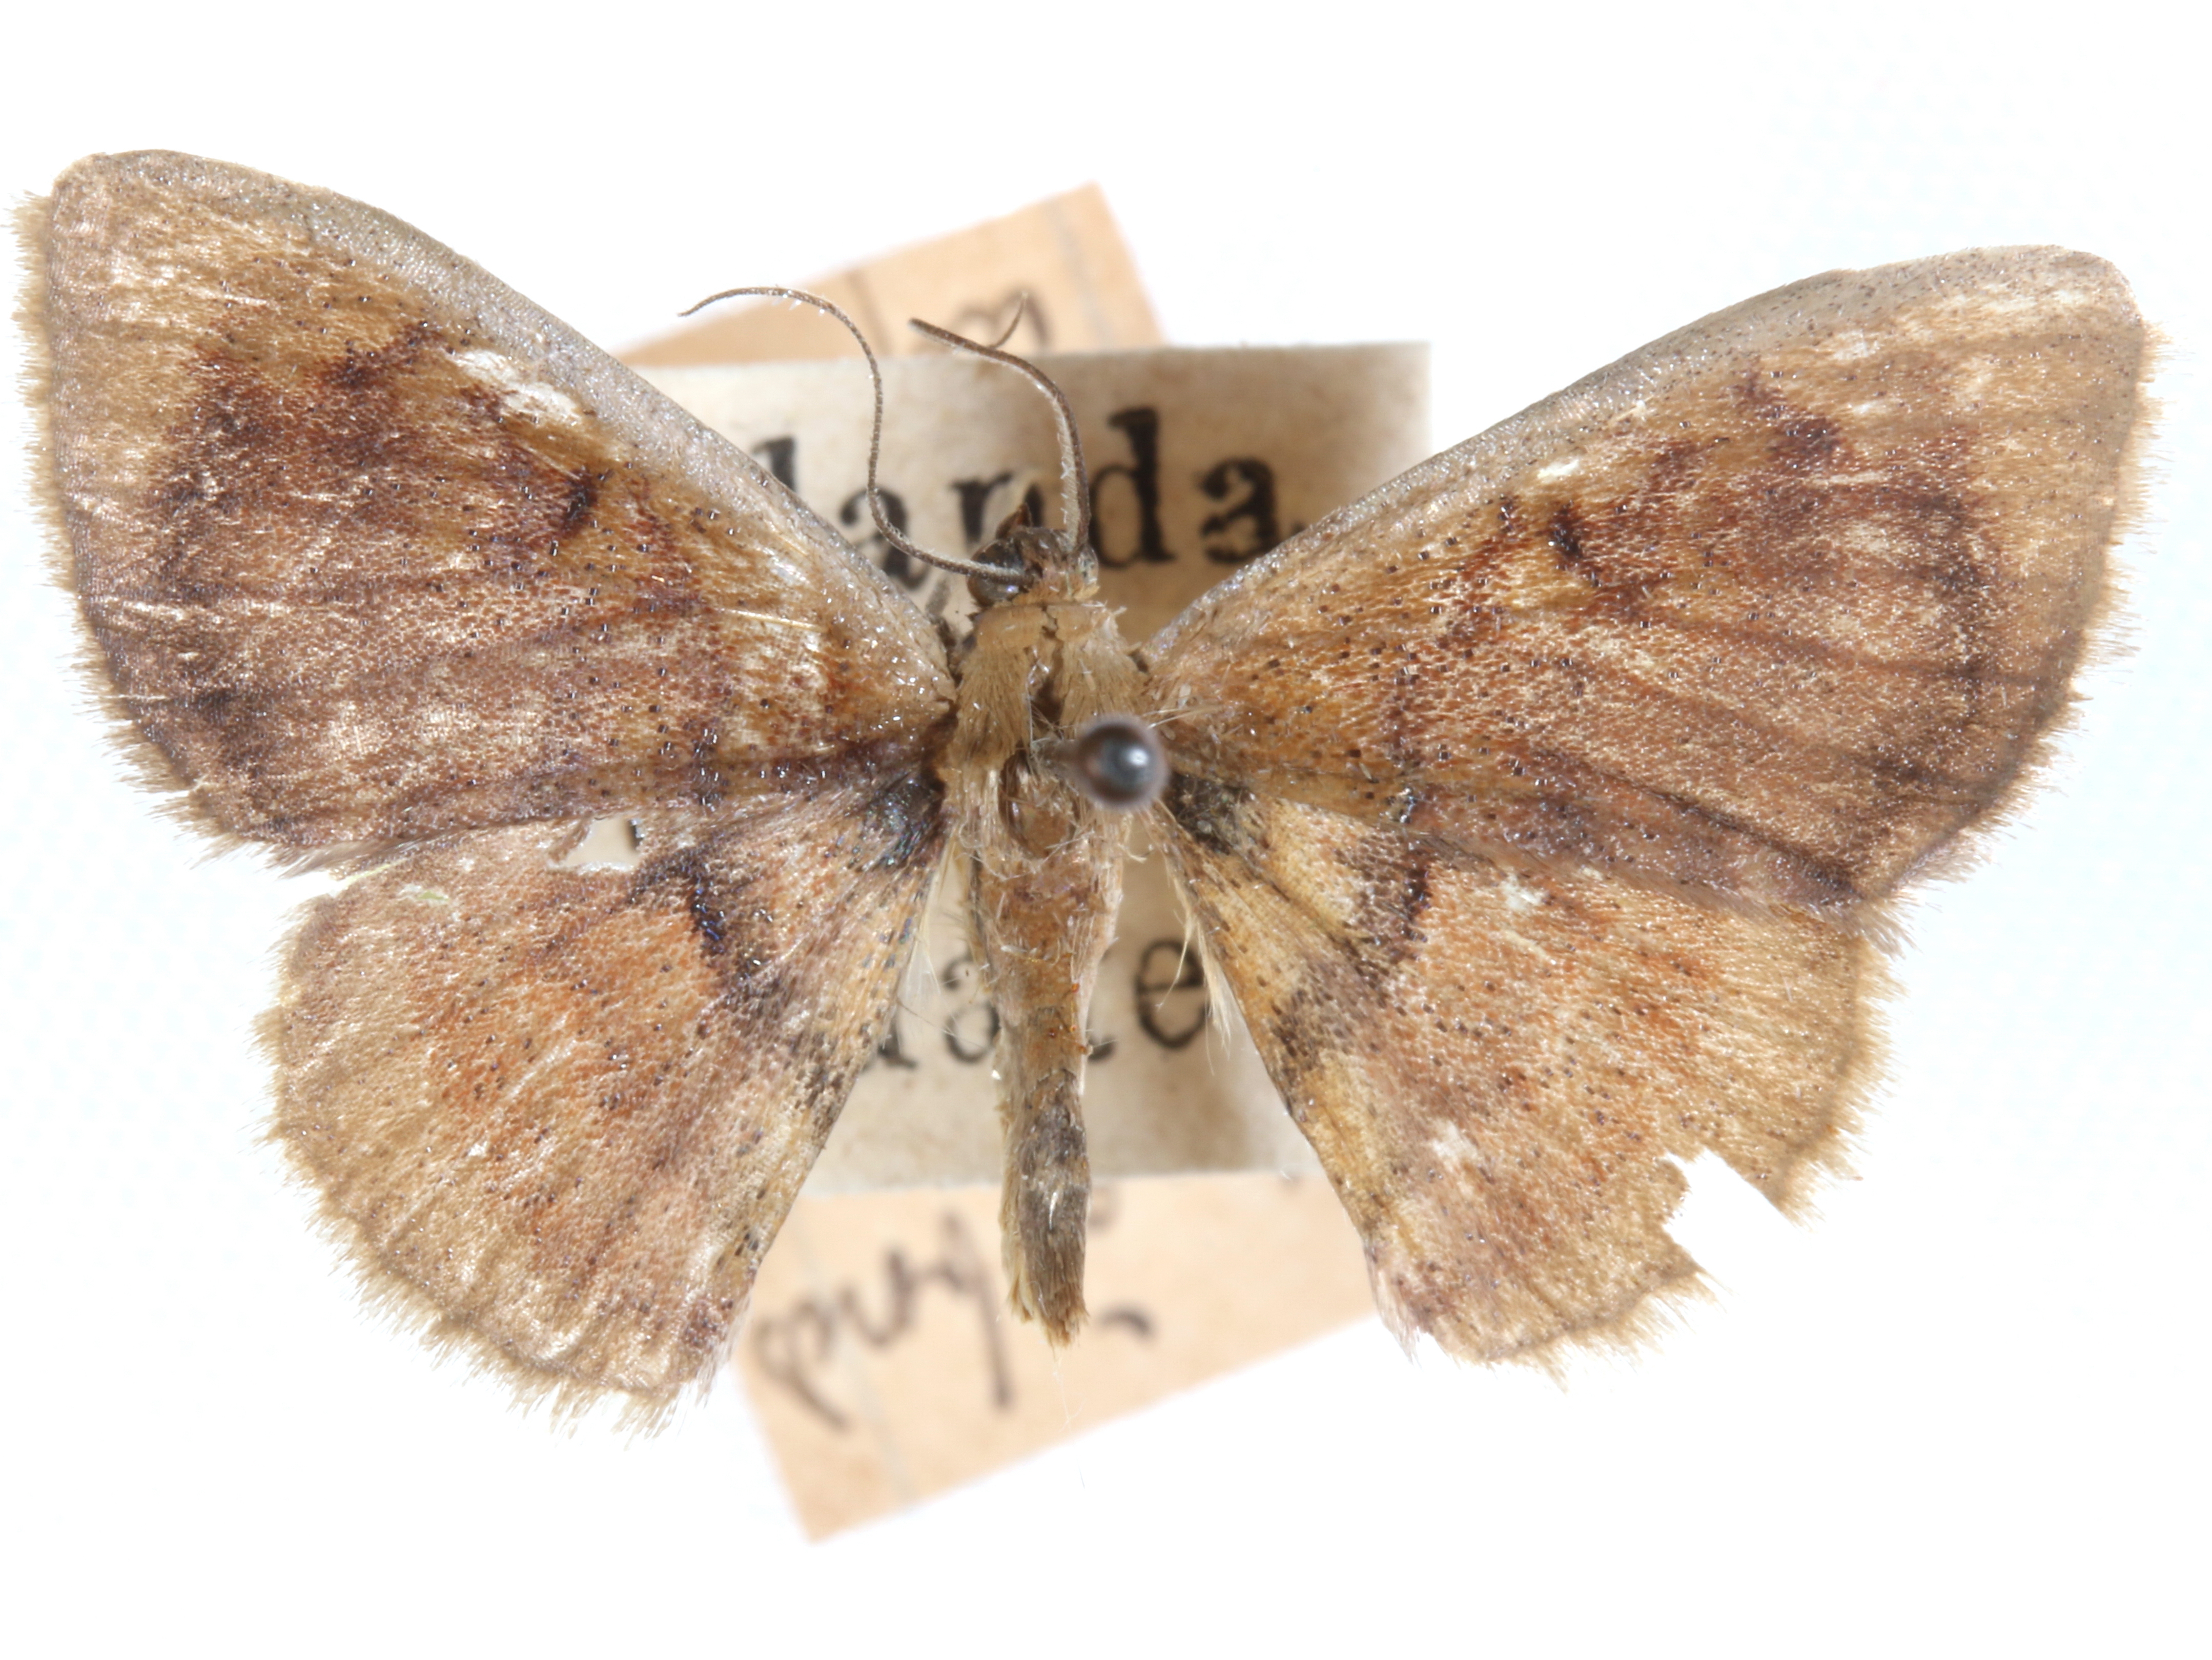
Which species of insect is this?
Crypsityla quinquelineata
